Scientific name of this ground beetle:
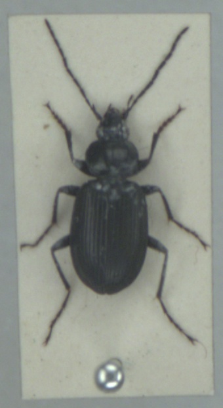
Agonum emarginatum
